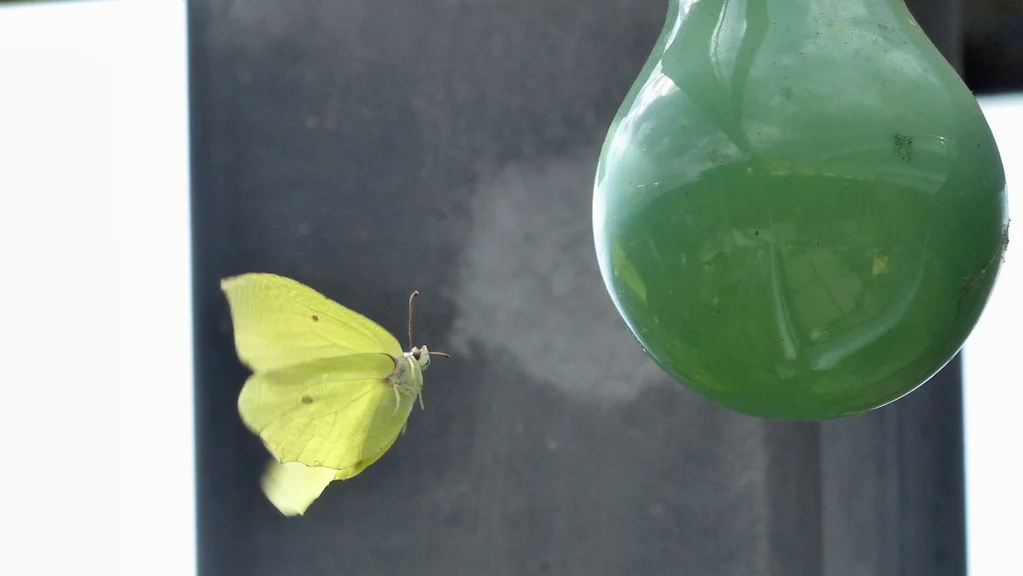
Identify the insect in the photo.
Gonepteryx rhamni
